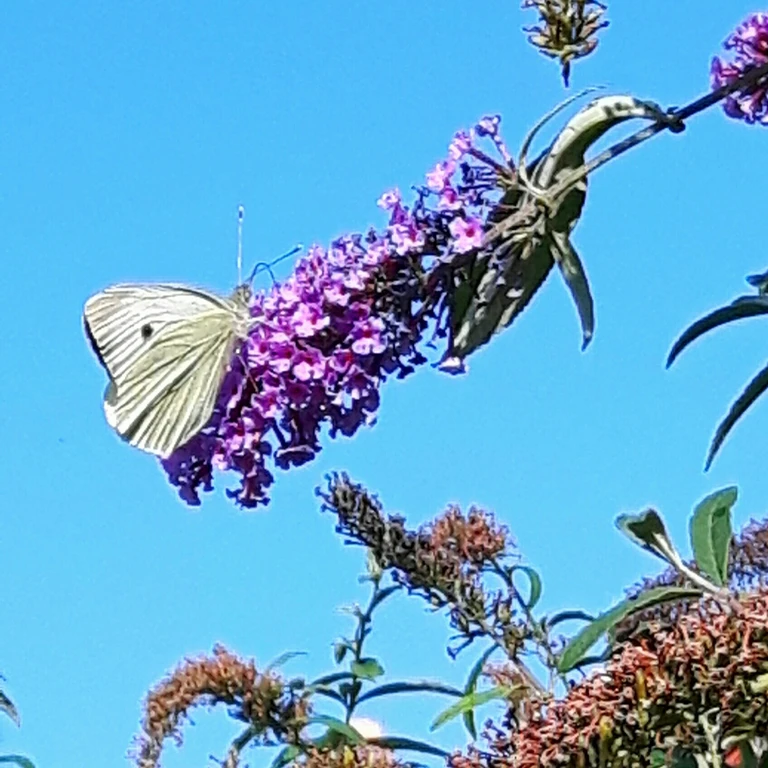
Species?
Pieris brassicae
